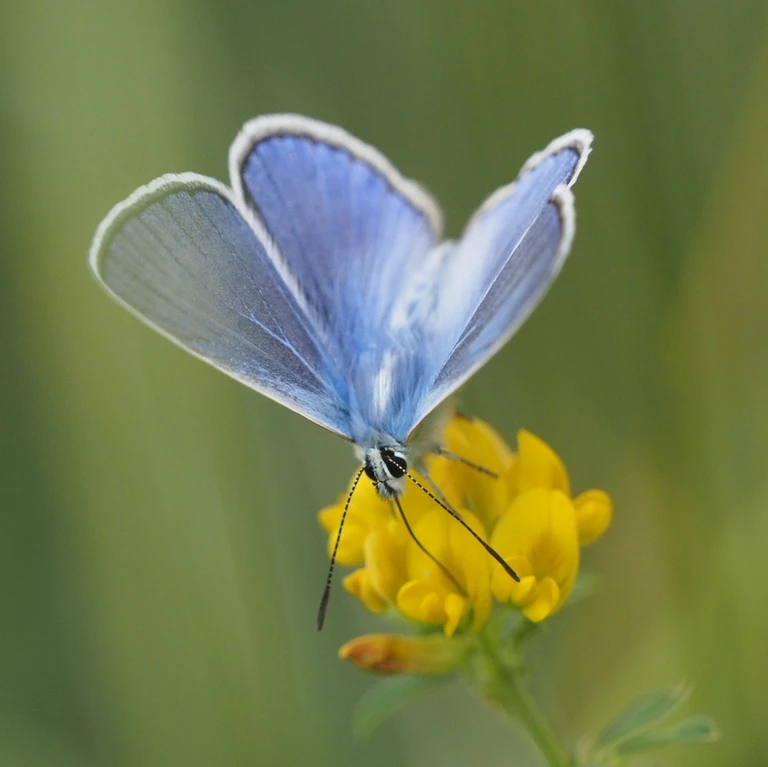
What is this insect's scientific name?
Polyommatus icarus
